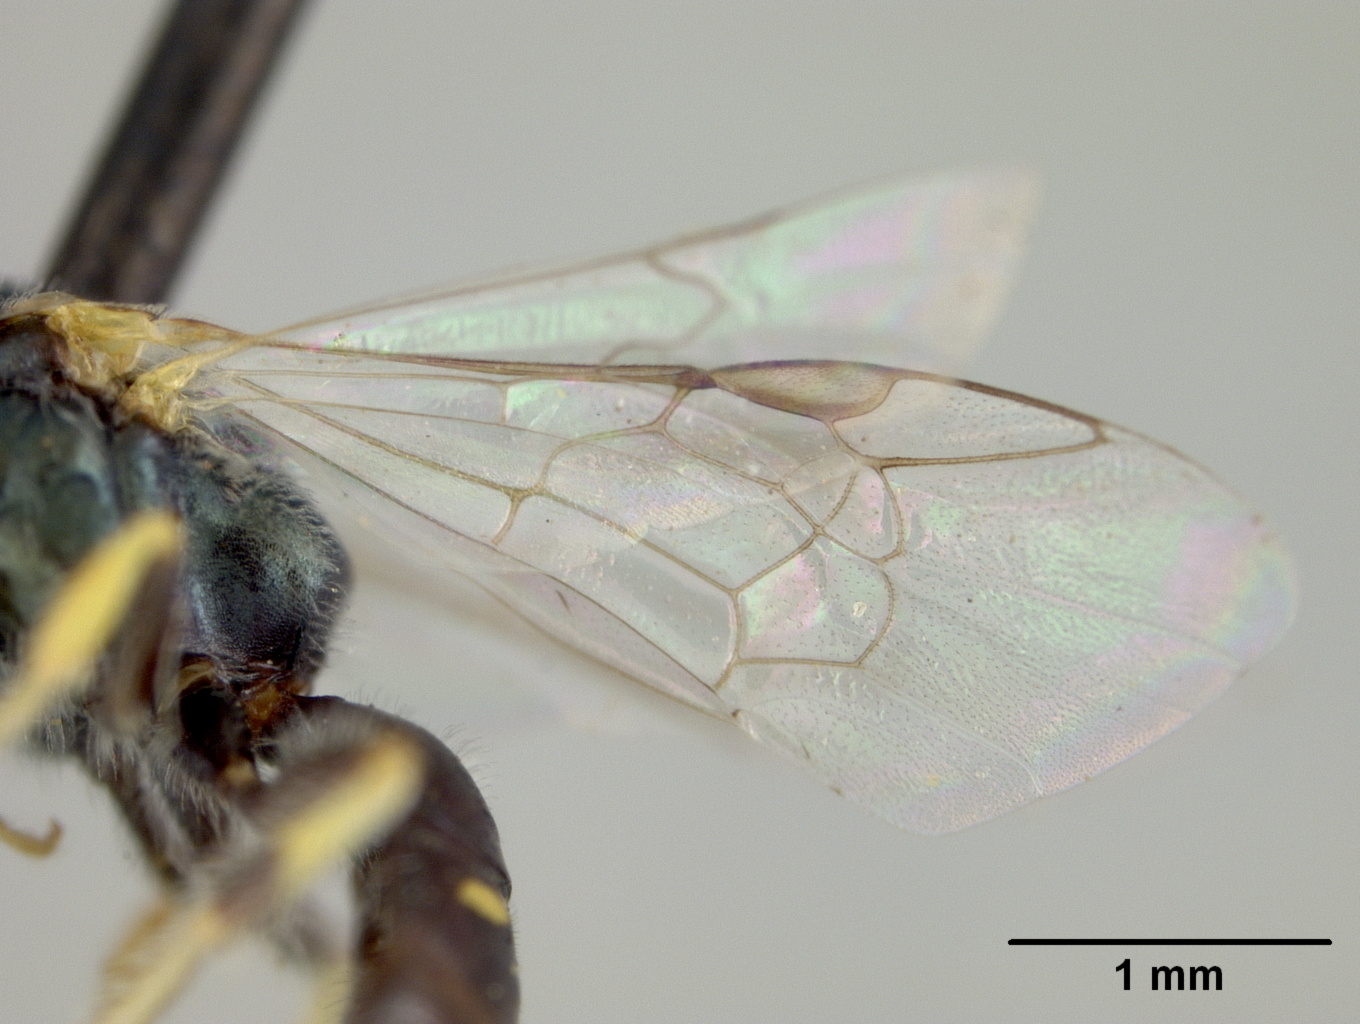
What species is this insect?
Nomioides nanensis
